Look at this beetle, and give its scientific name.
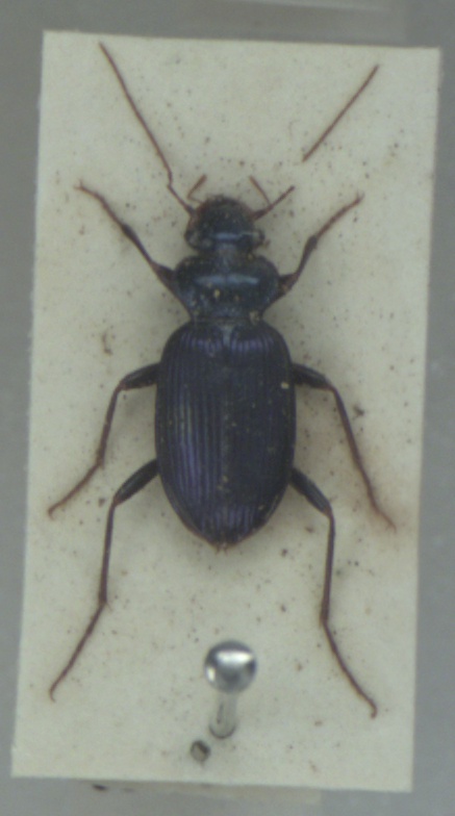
Leistus spinibarbis
